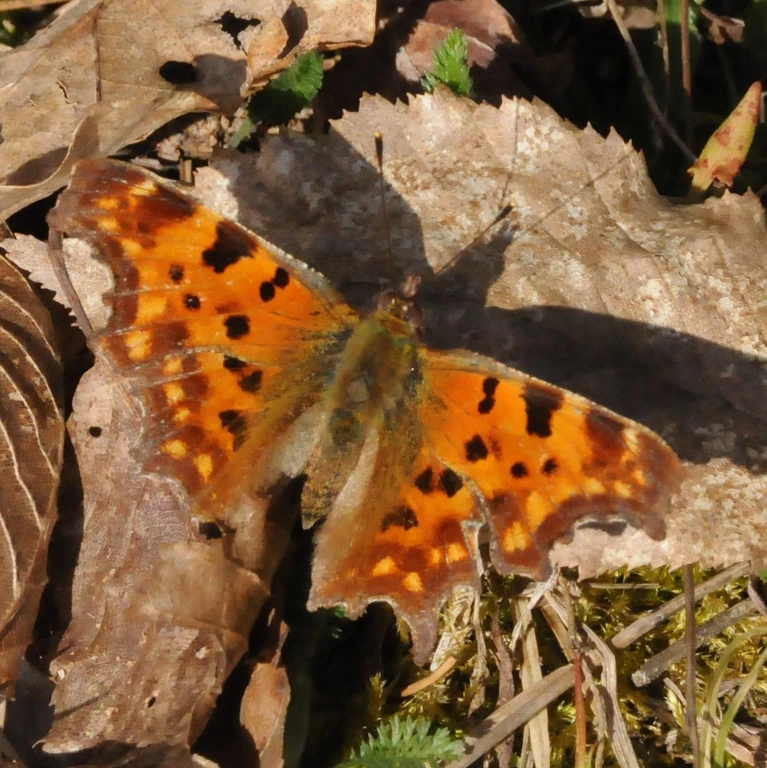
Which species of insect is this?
Polygonia c-album
